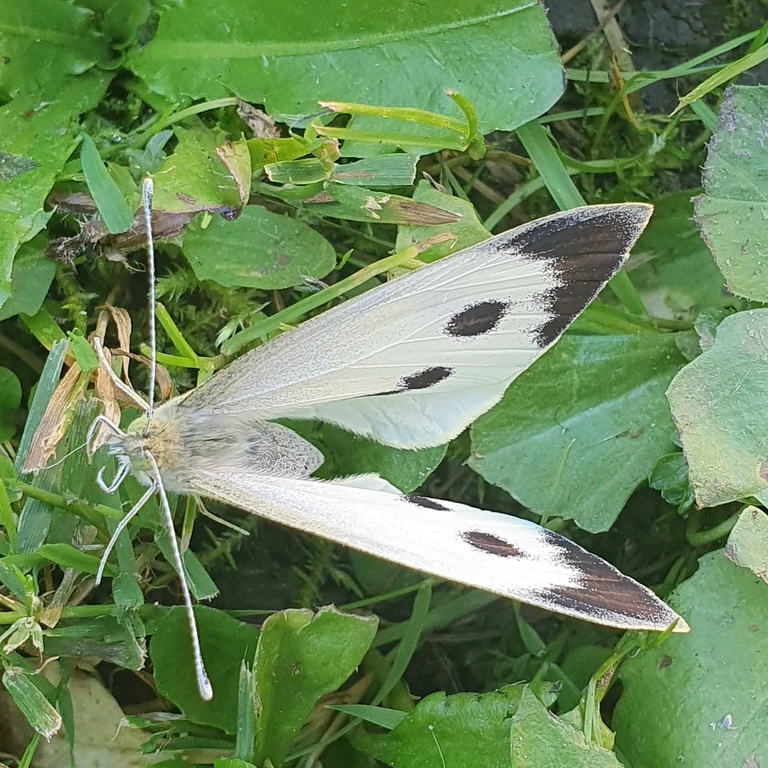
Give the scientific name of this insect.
Pieris brassicae
